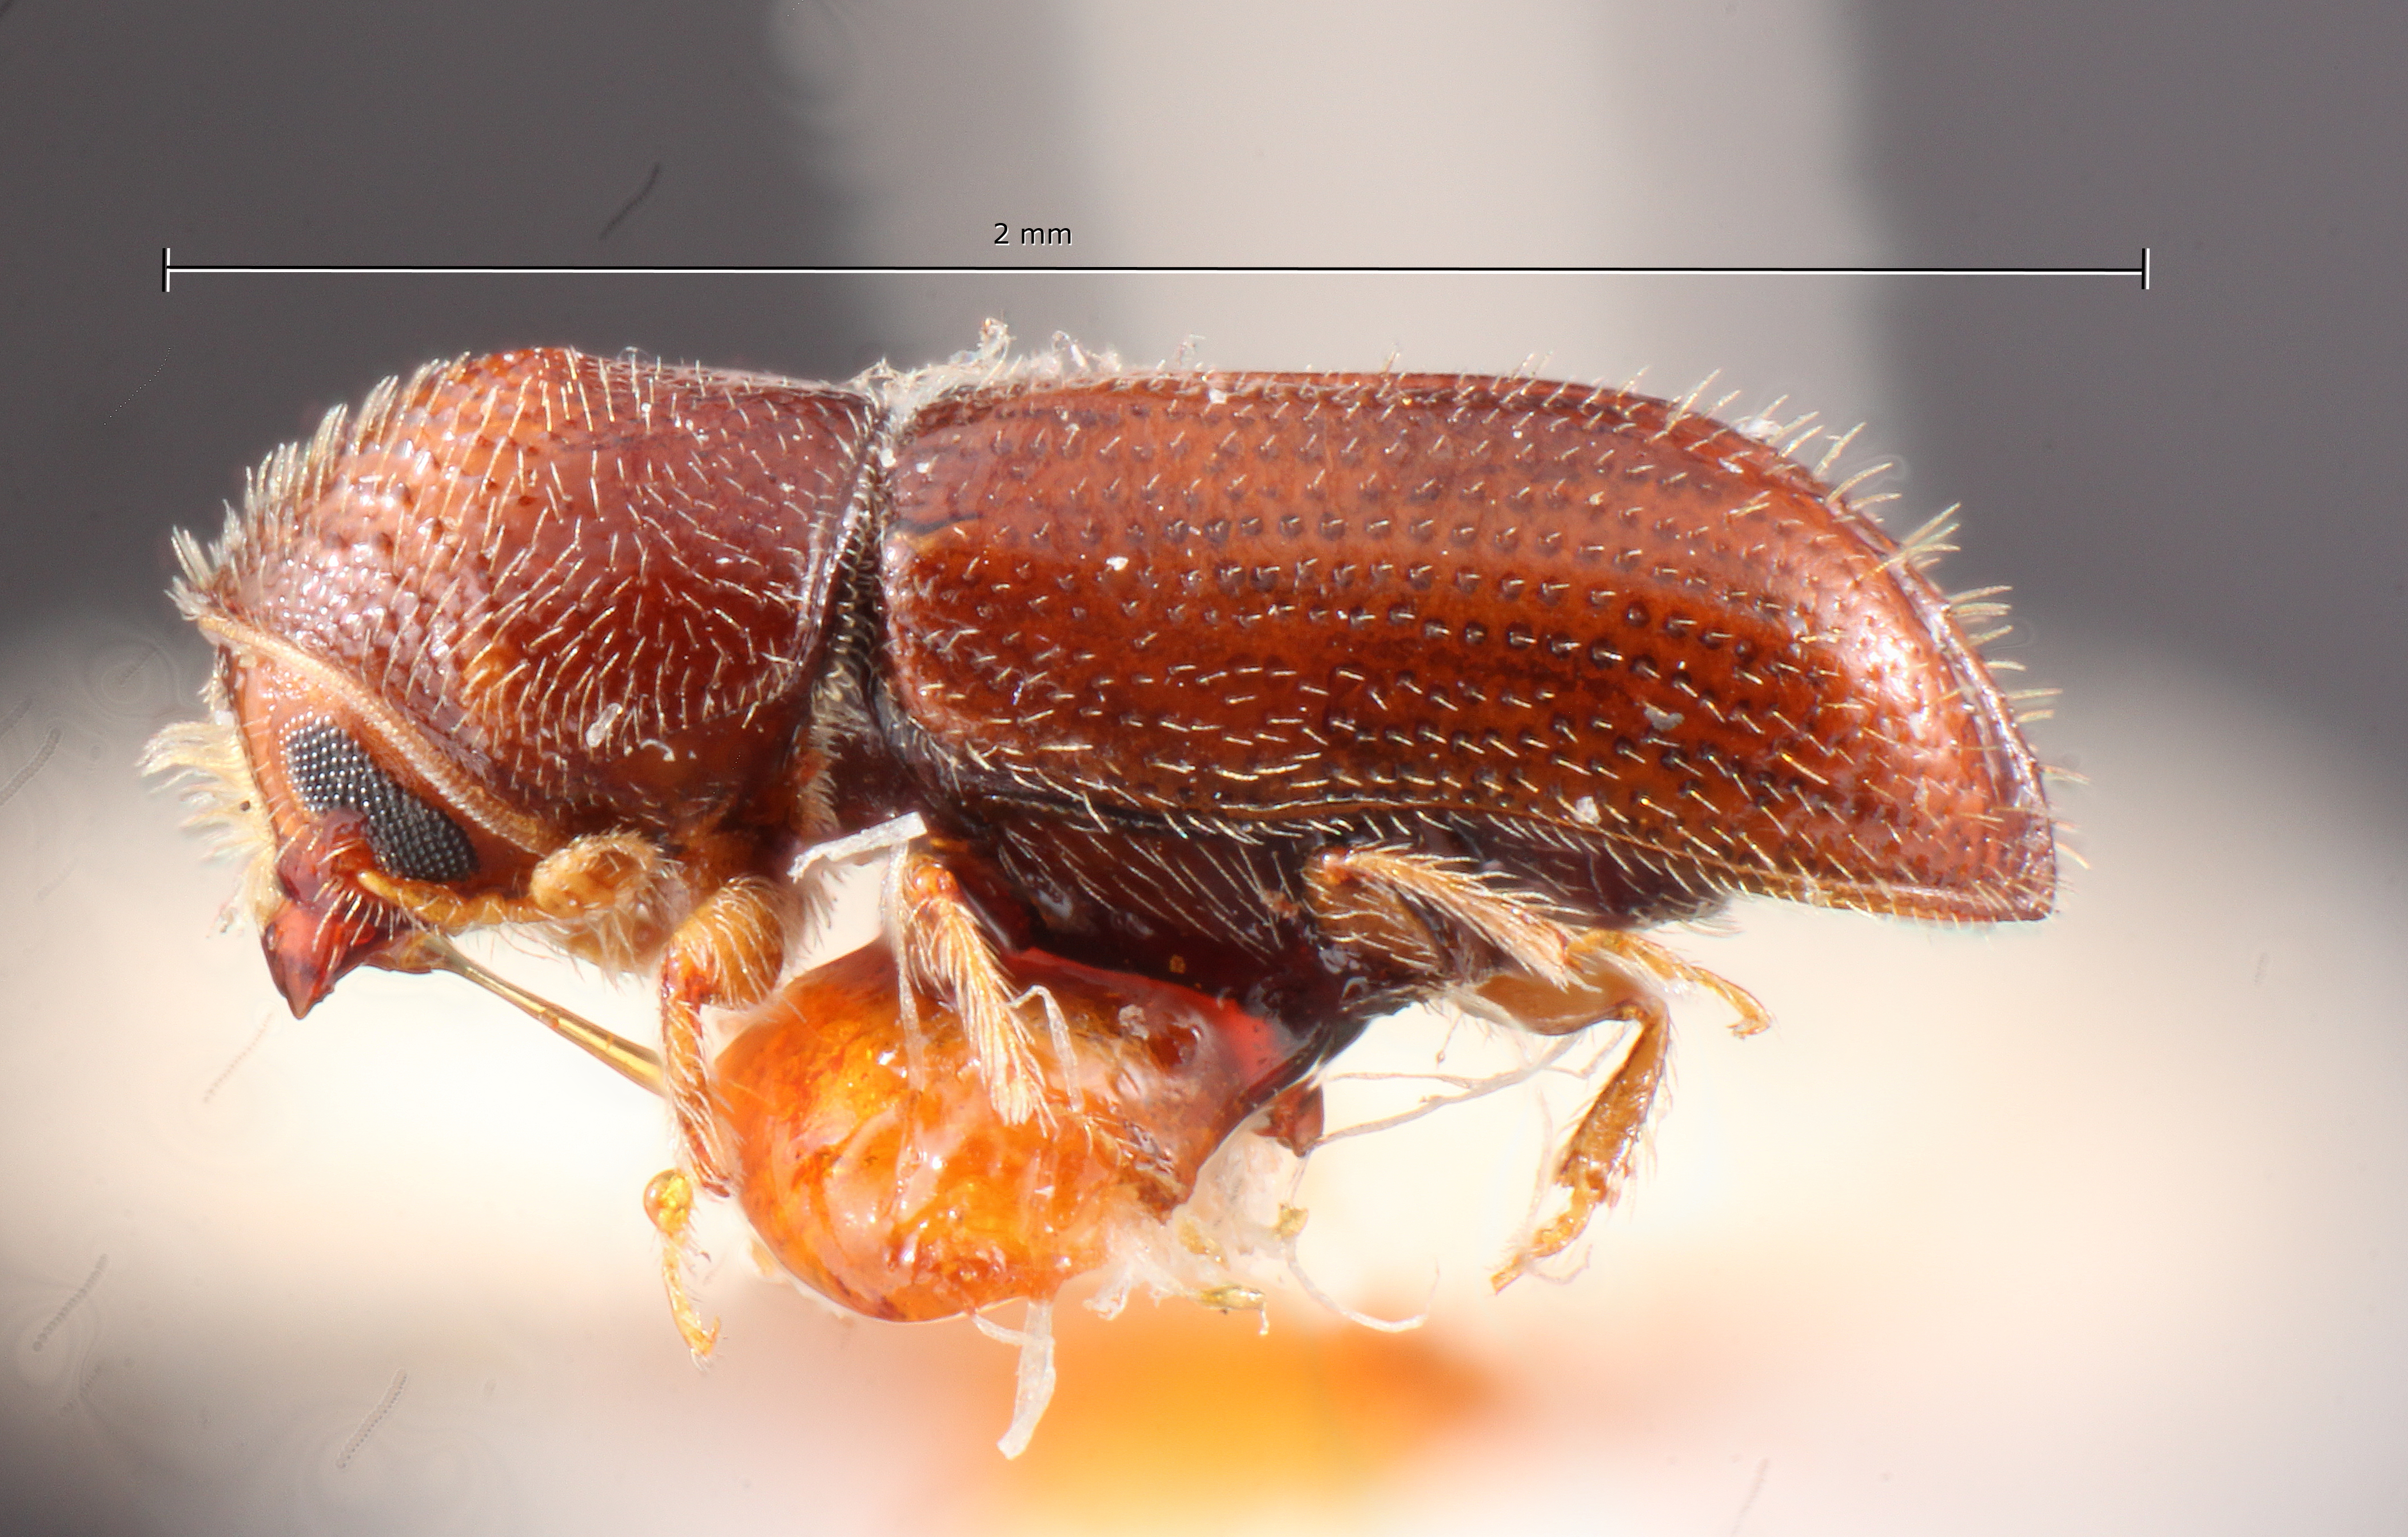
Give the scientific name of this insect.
Pityophthorus solers
